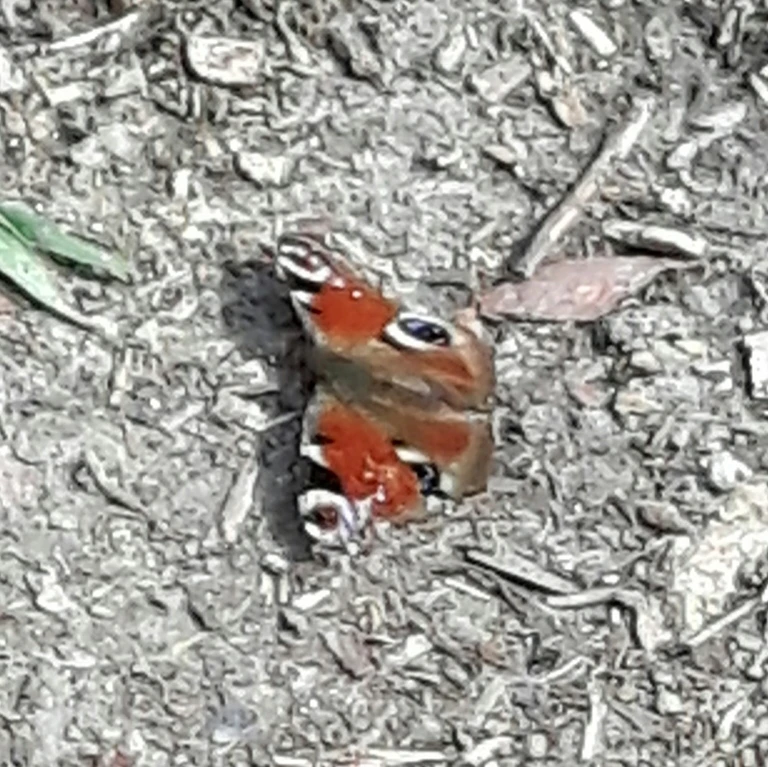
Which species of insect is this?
Aglais io
